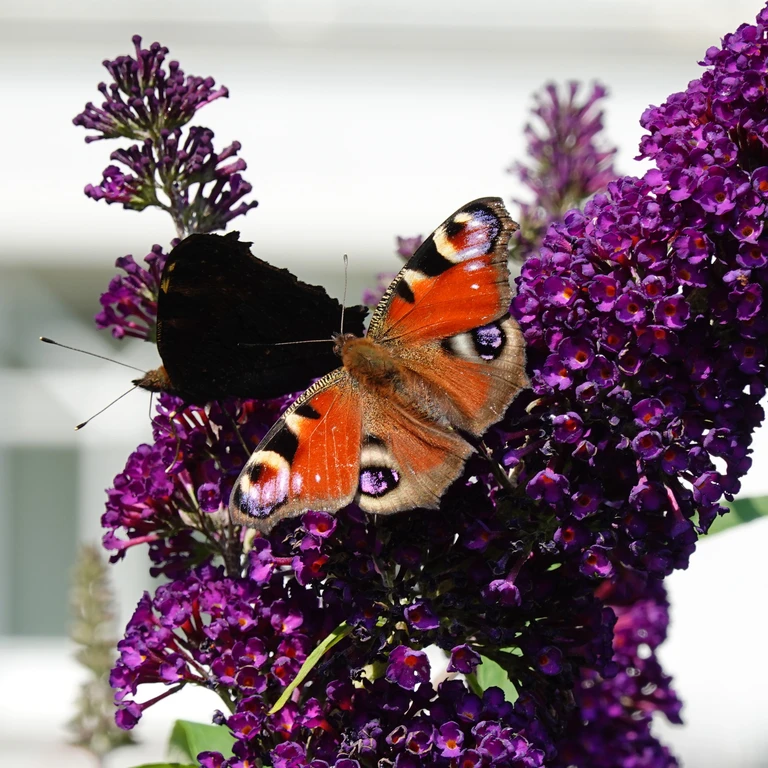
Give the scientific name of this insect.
Aglais io
